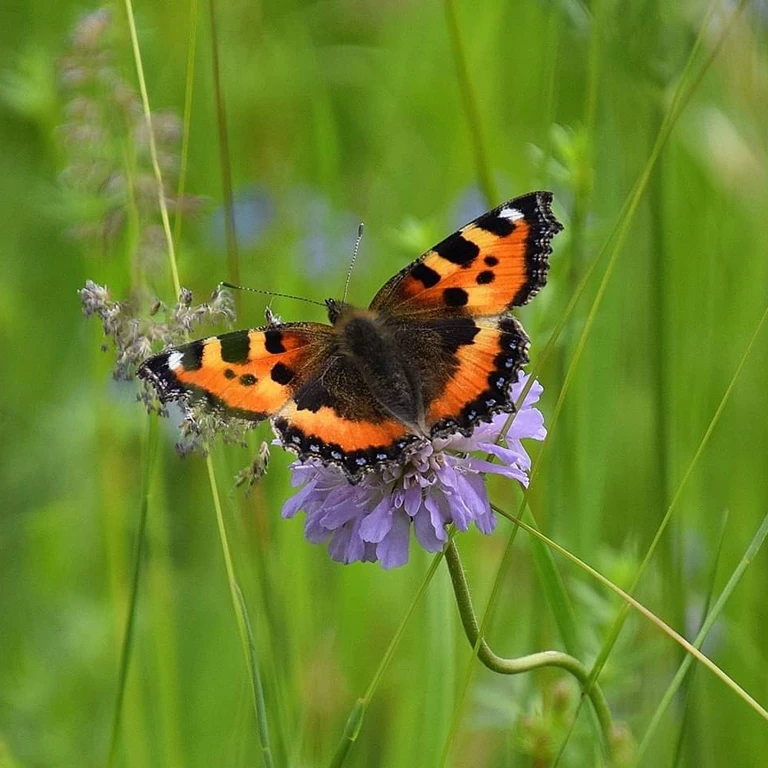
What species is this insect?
Aglais urticae
